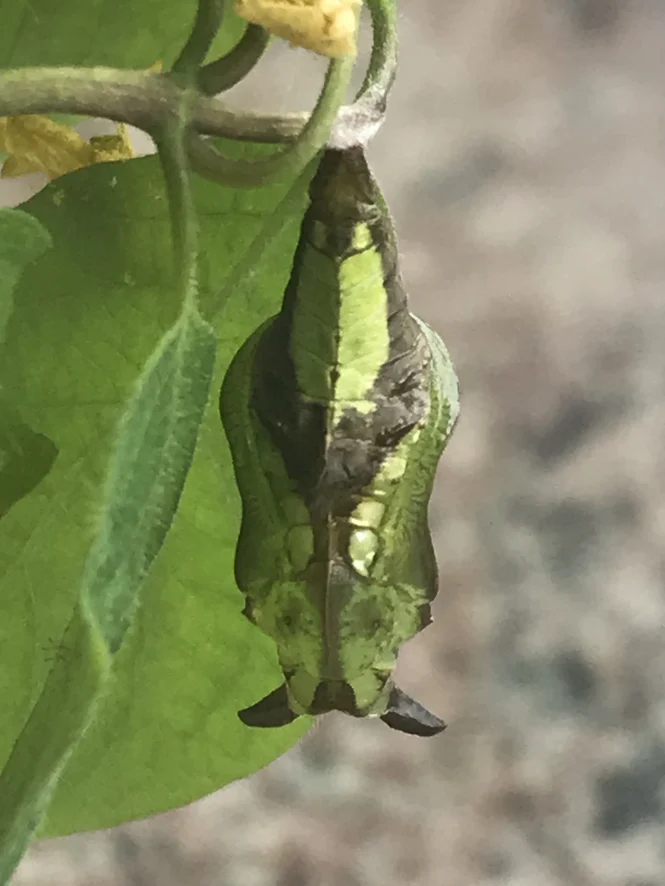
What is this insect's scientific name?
Limenitis camilla (also Ladoga camilla)
